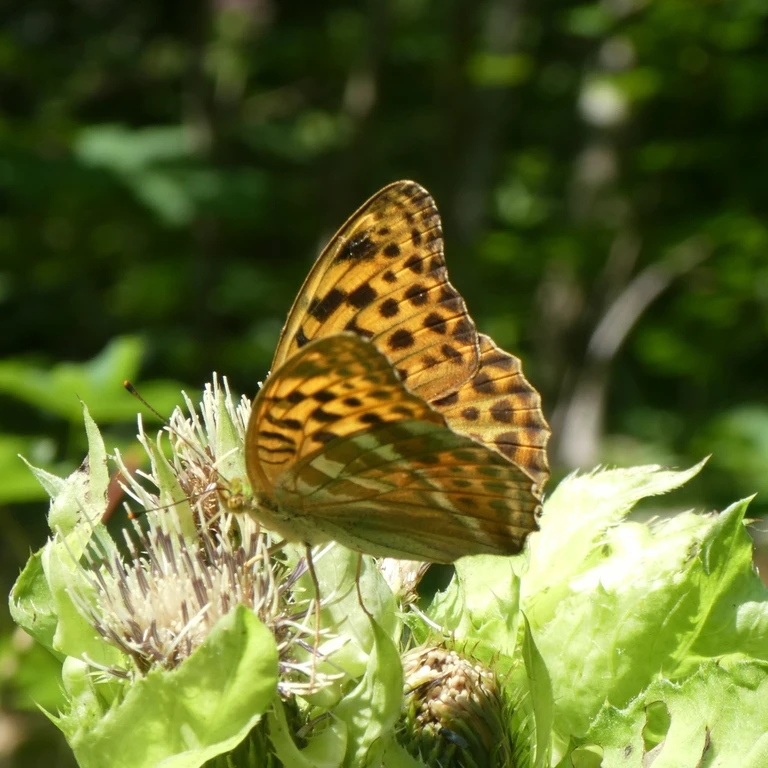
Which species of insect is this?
Argynnis paphia
